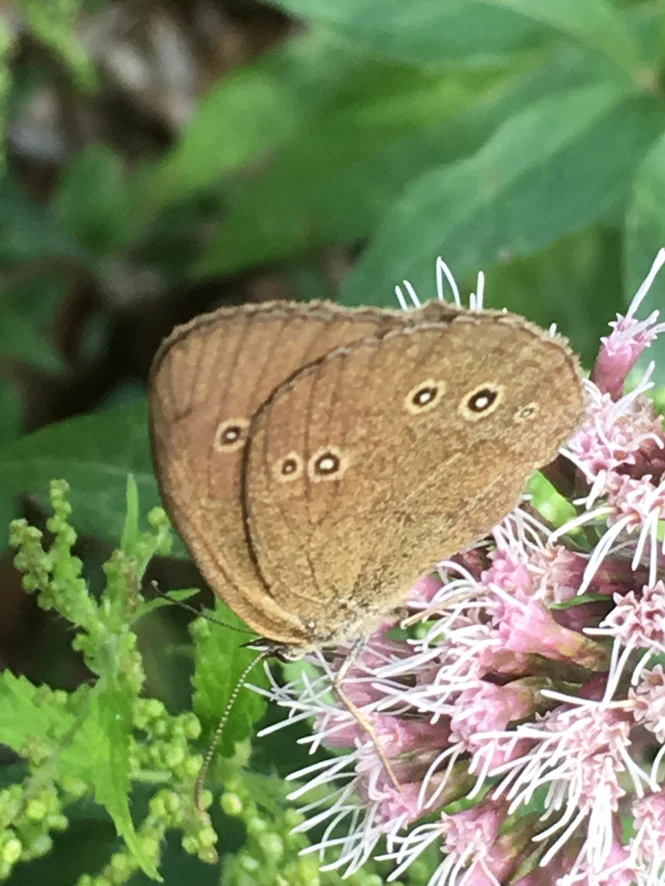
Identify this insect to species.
Aphantopus hyperantus
